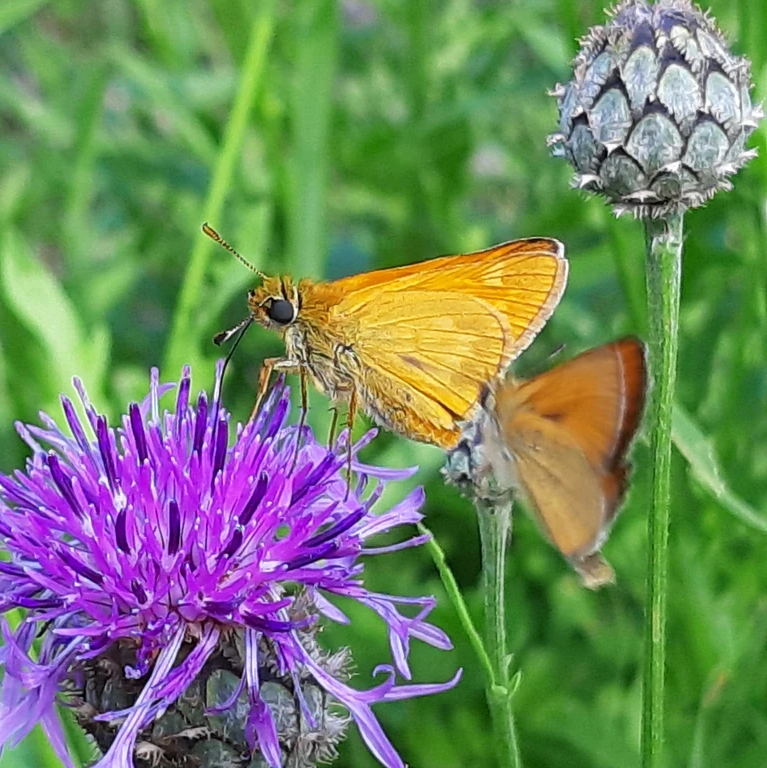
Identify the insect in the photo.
Ochlodes sylvanus (also Ochlodes venata)
